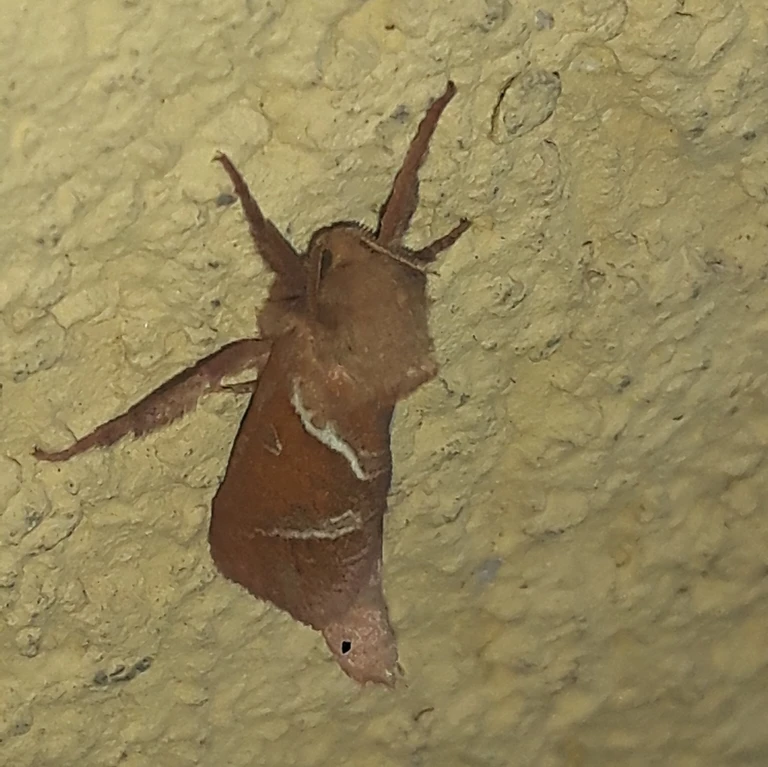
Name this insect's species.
Triodia sylvina
